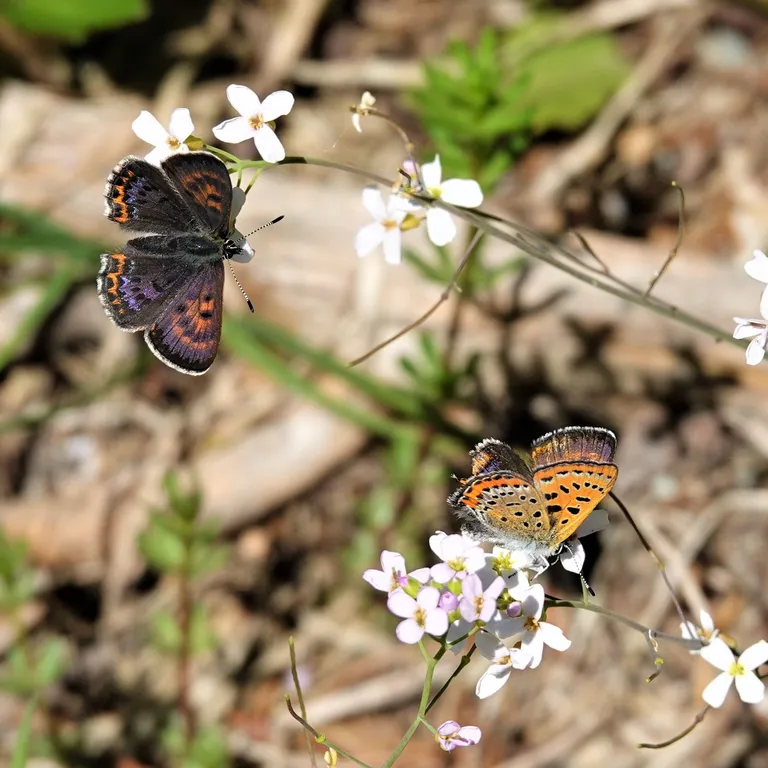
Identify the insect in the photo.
Lycaena helle (also Helleia helle)
